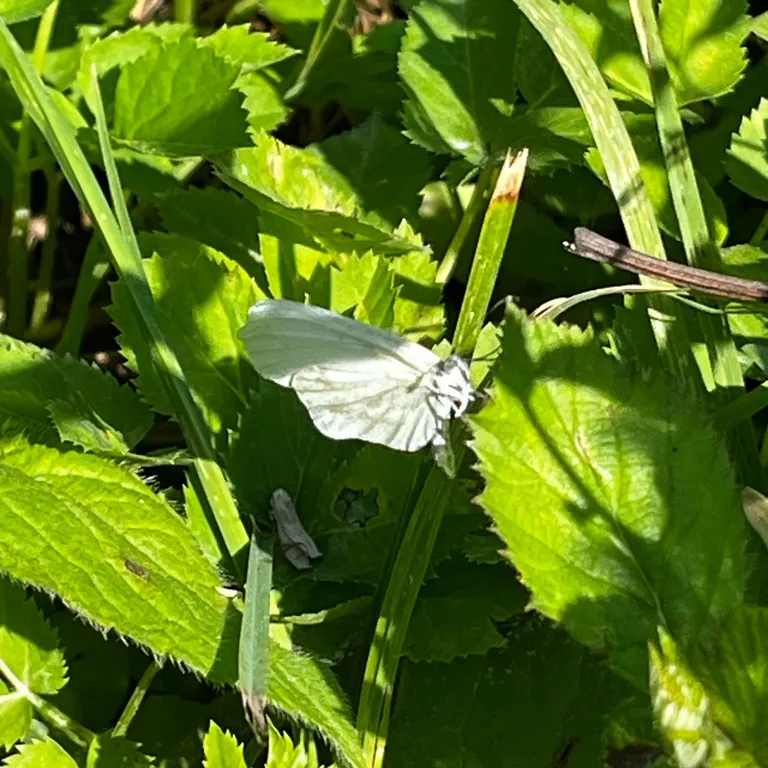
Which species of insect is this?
Leptidea sinapis/juvernica
